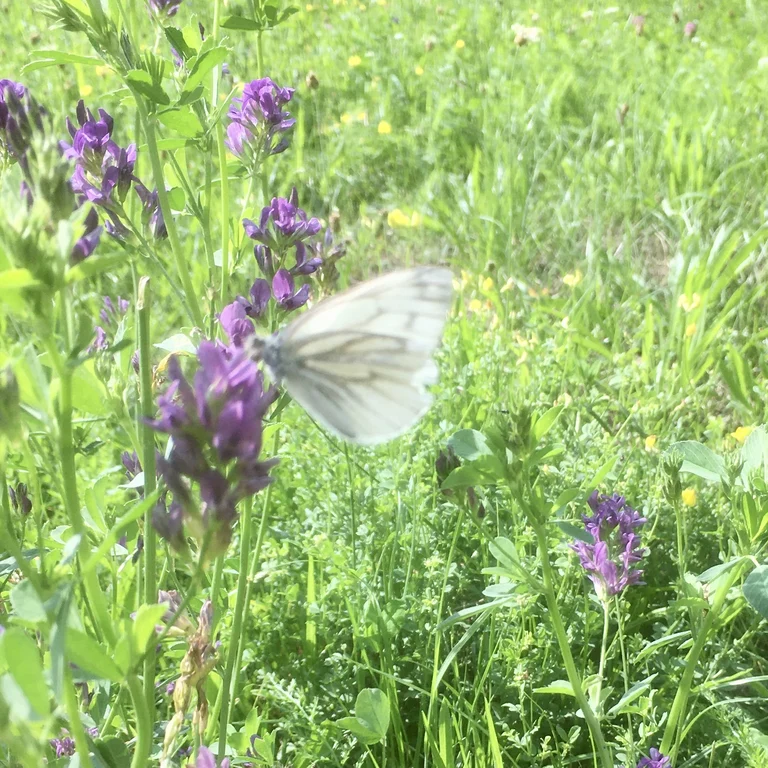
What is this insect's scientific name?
Pieris napi
